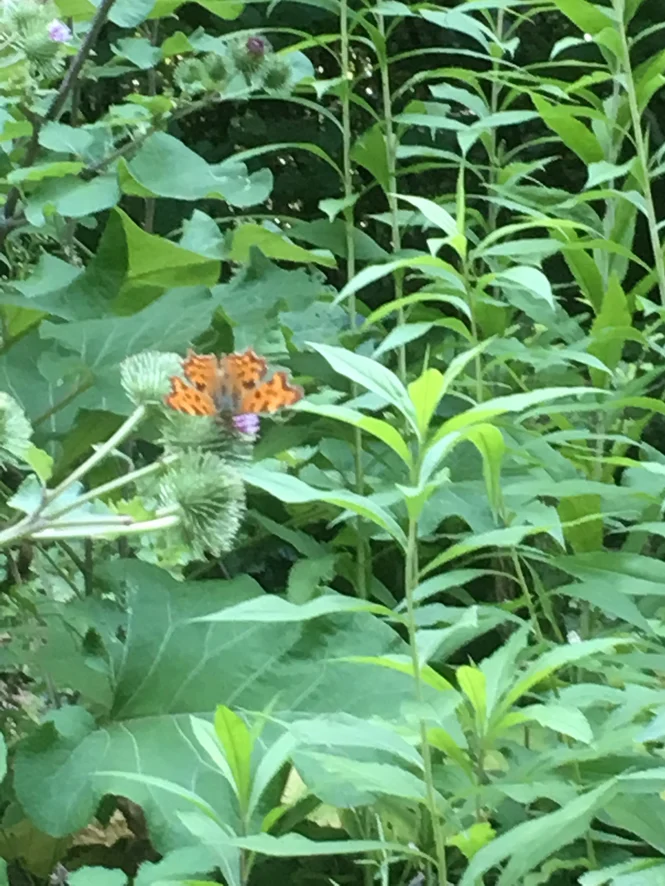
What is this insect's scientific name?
Polygonia c-album
